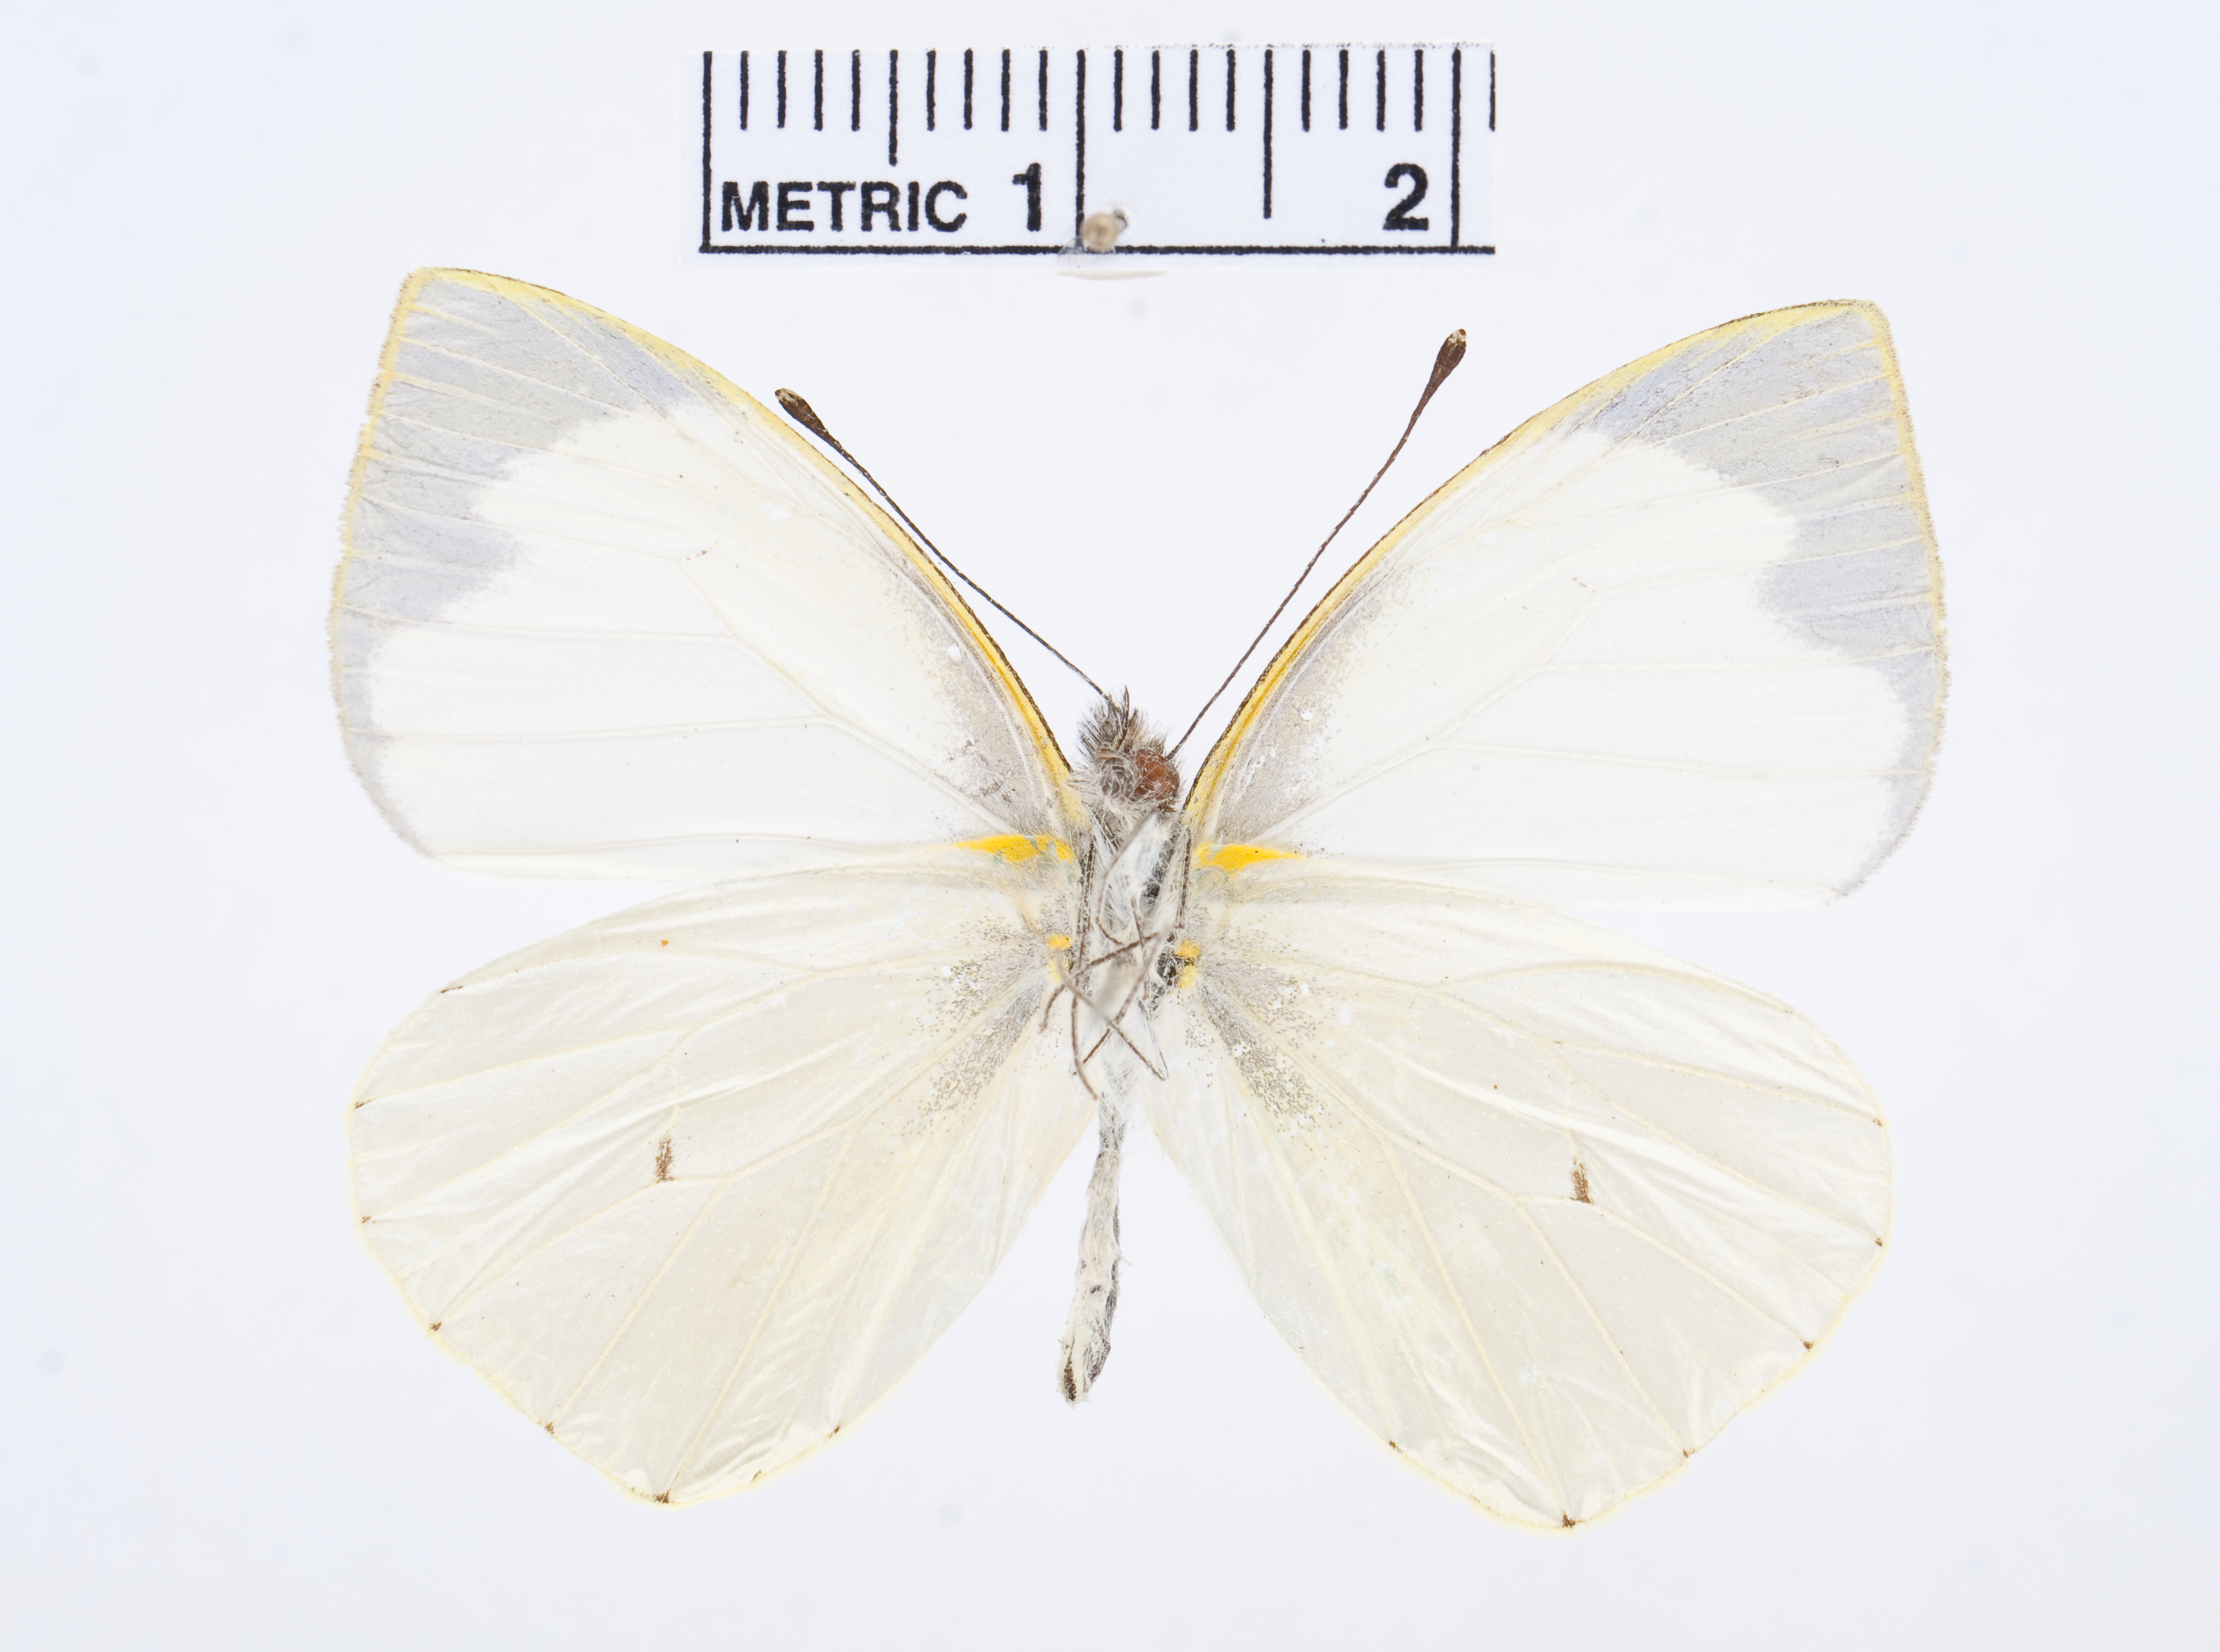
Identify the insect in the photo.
Leptophobia eleusis
